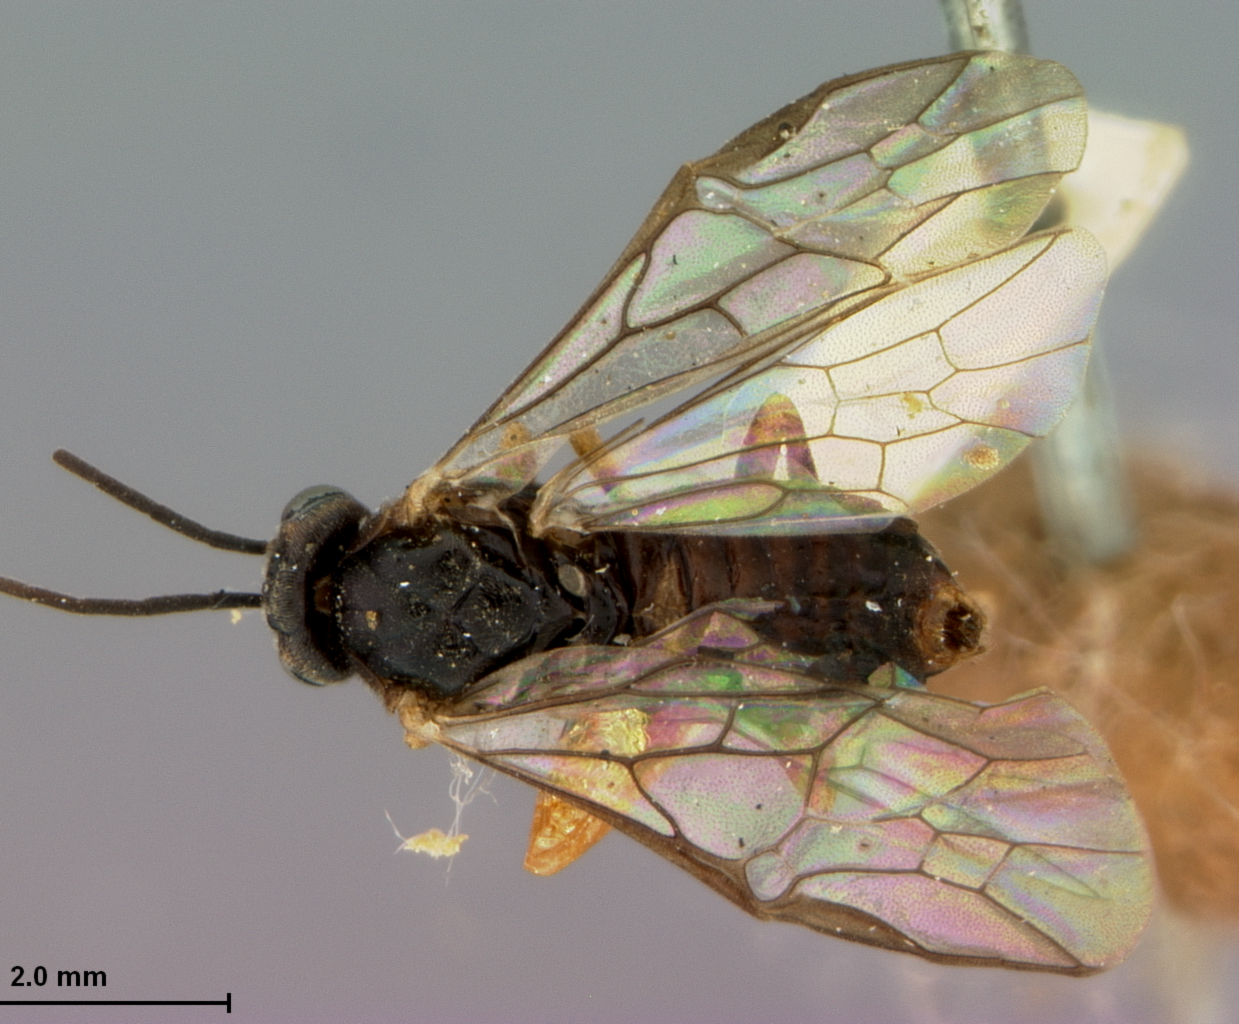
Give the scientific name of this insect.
Pontania amentivora
